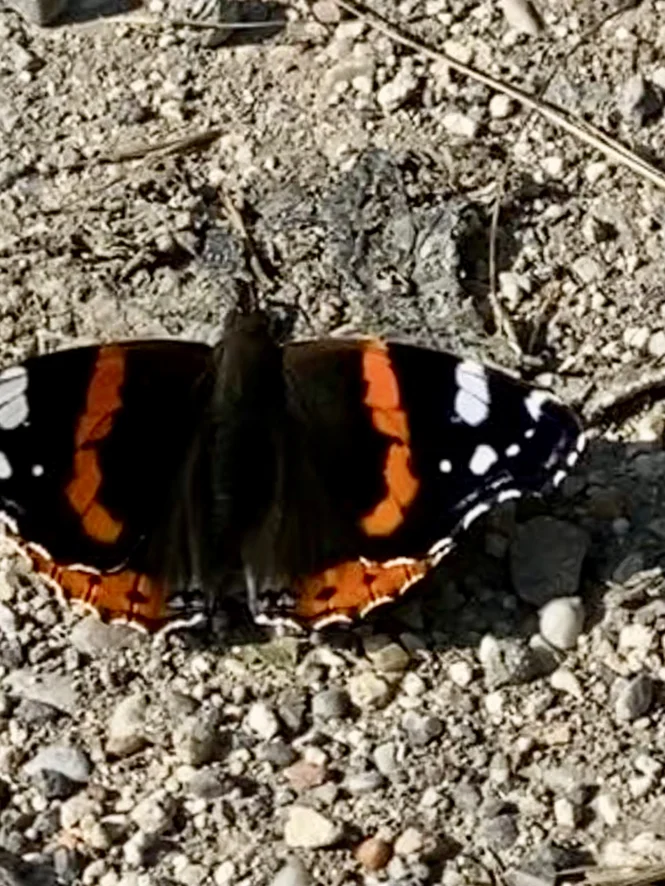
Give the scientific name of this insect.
Vanessa atalanta
